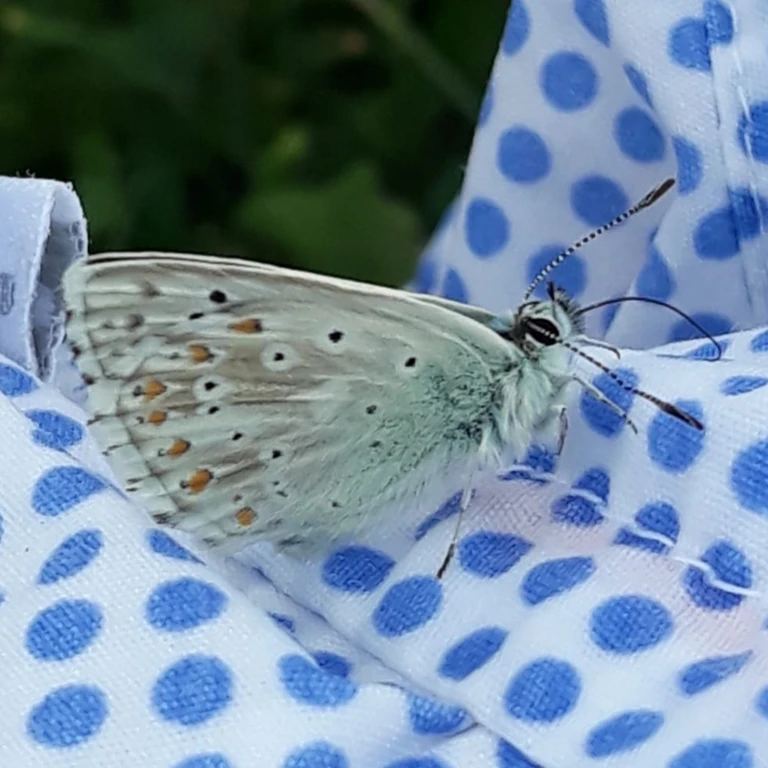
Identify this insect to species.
Lysandra coridon
